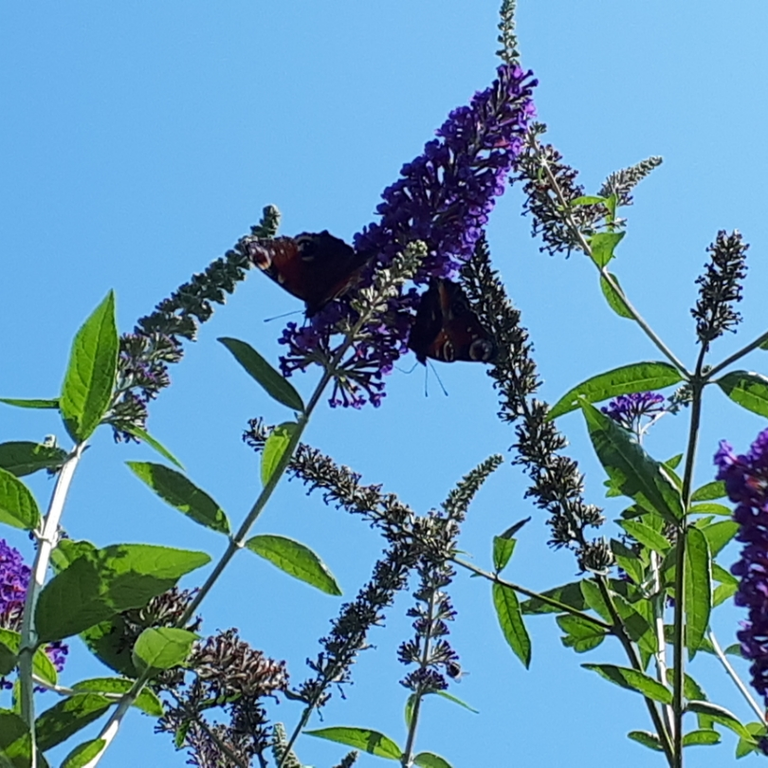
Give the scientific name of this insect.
Aglais io
